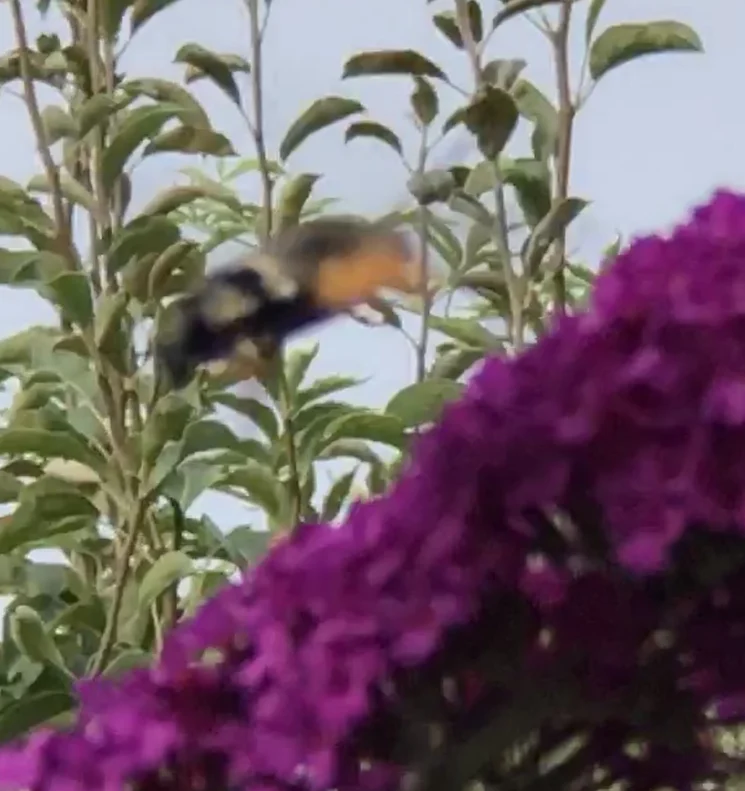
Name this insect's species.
Macroglossum stellatarum
